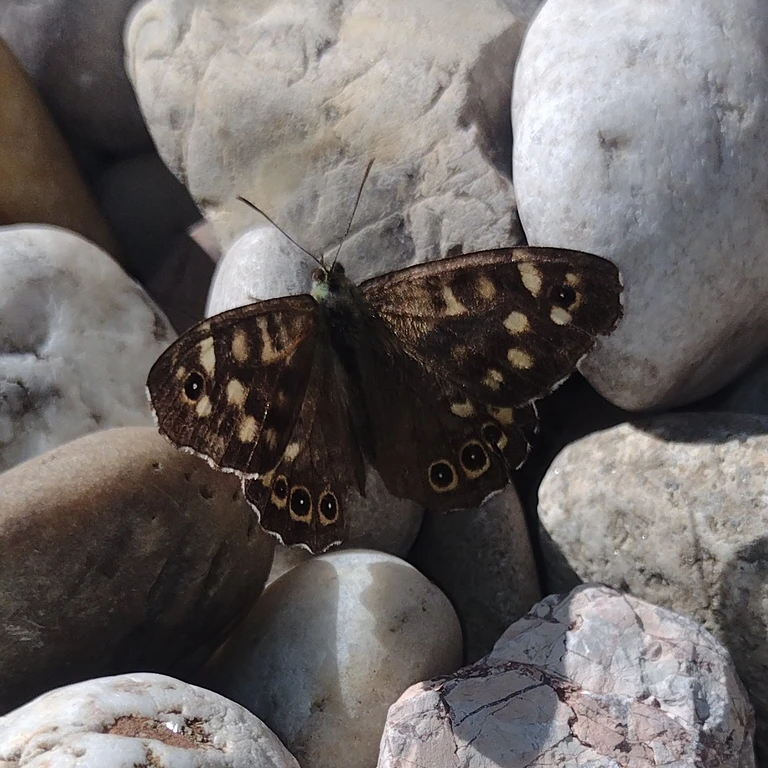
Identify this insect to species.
Pararge aegeria
